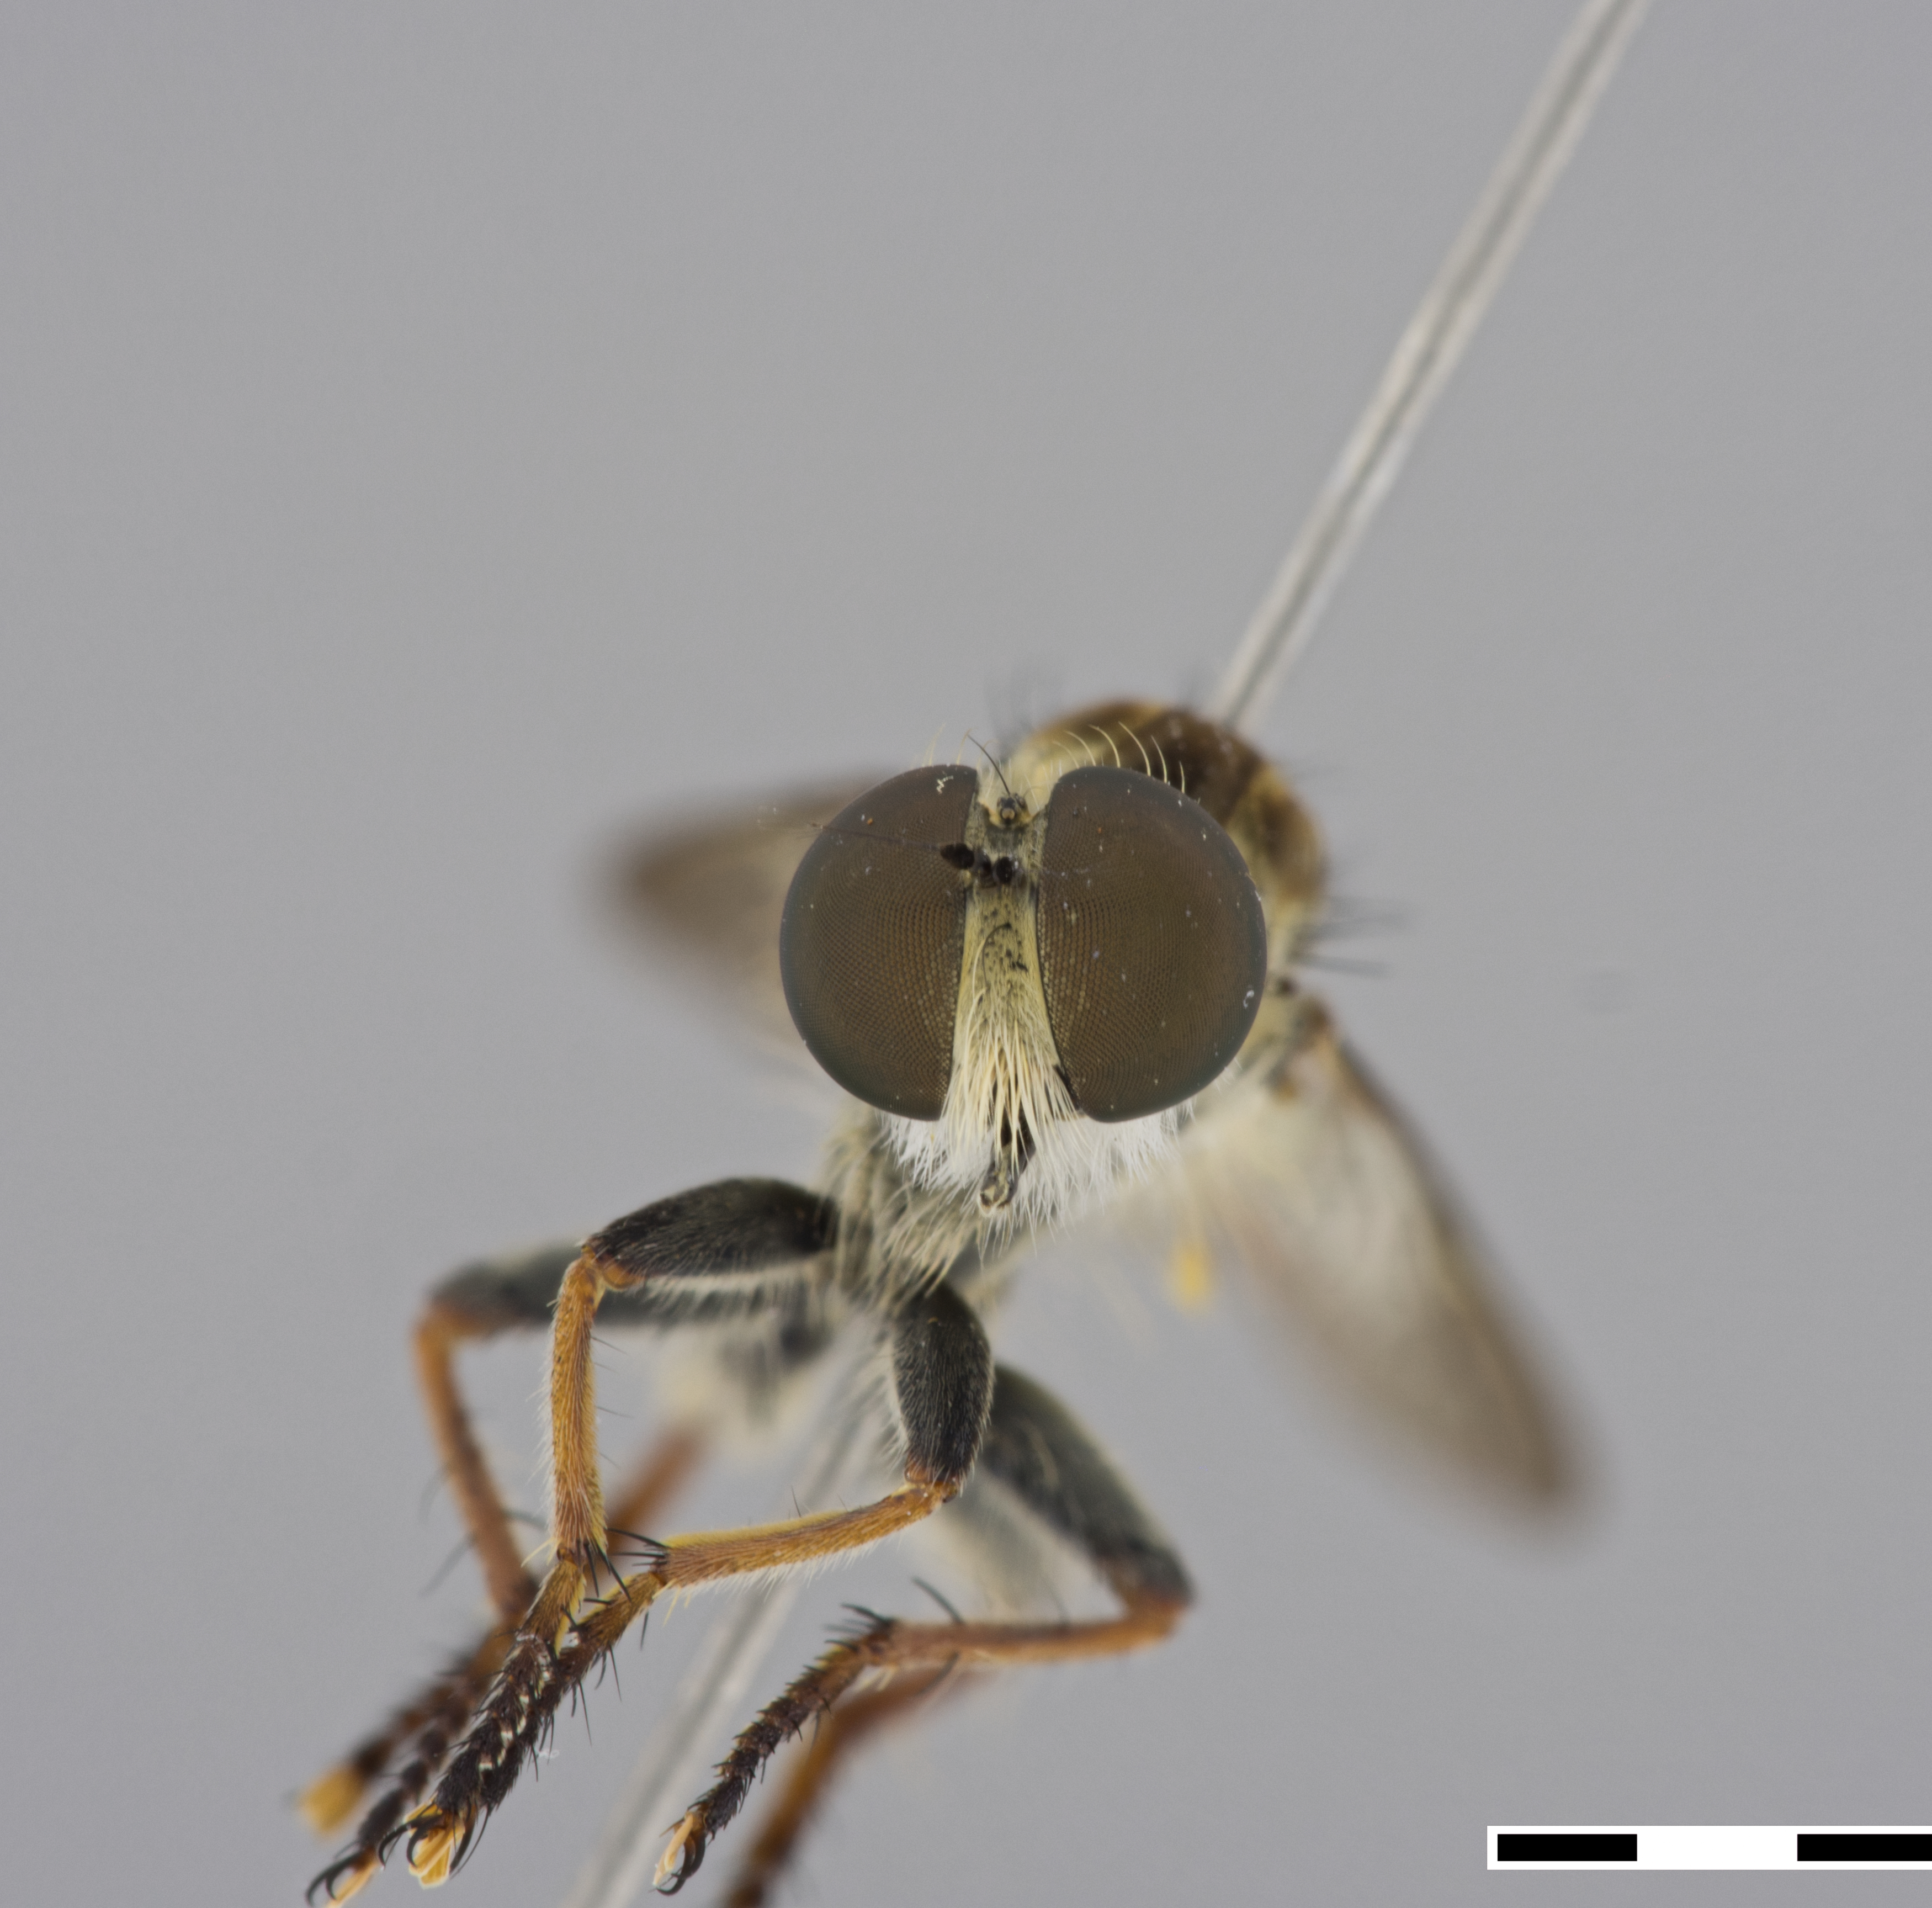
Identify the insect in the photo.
Emphysomera pallidapex
